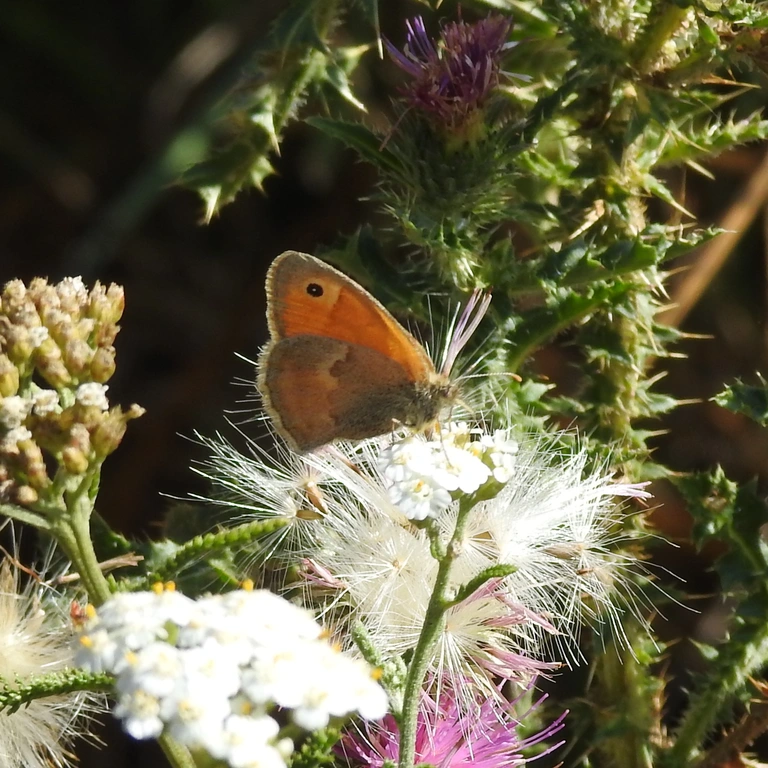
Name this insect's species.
Coenonympha pamphilus
